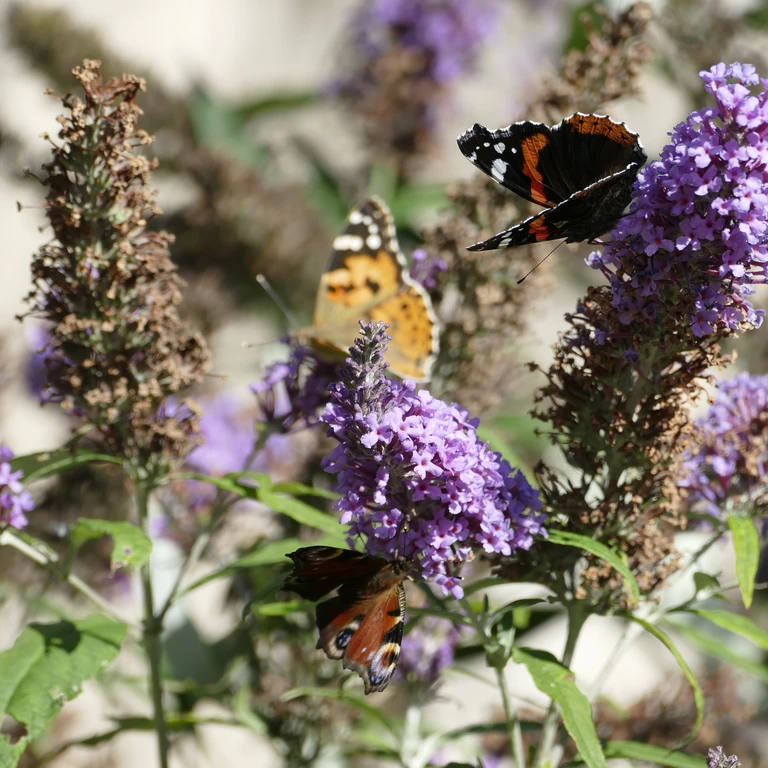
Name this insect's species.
Vanessa atalanta
